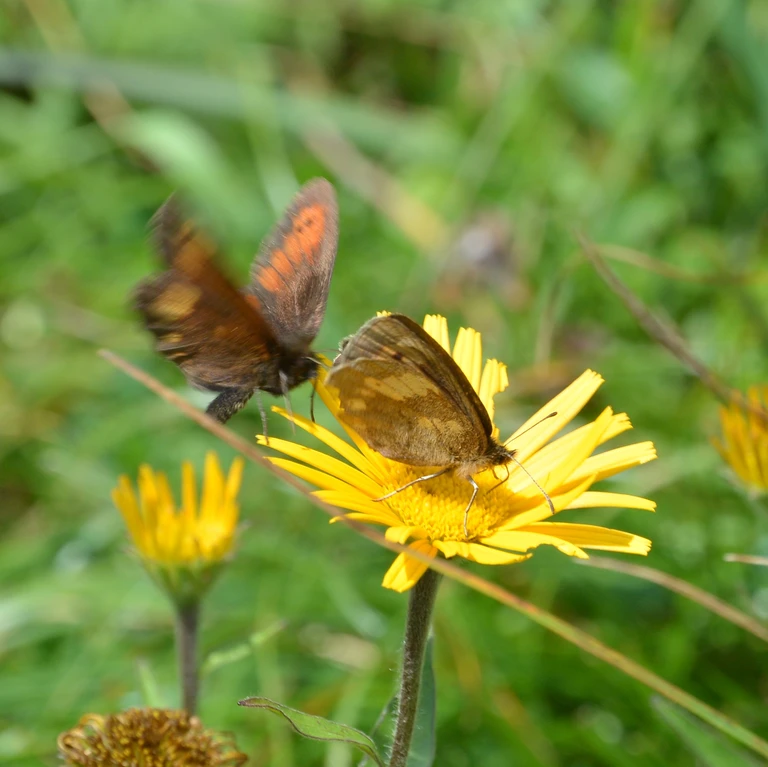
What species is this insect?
Erebia manto
